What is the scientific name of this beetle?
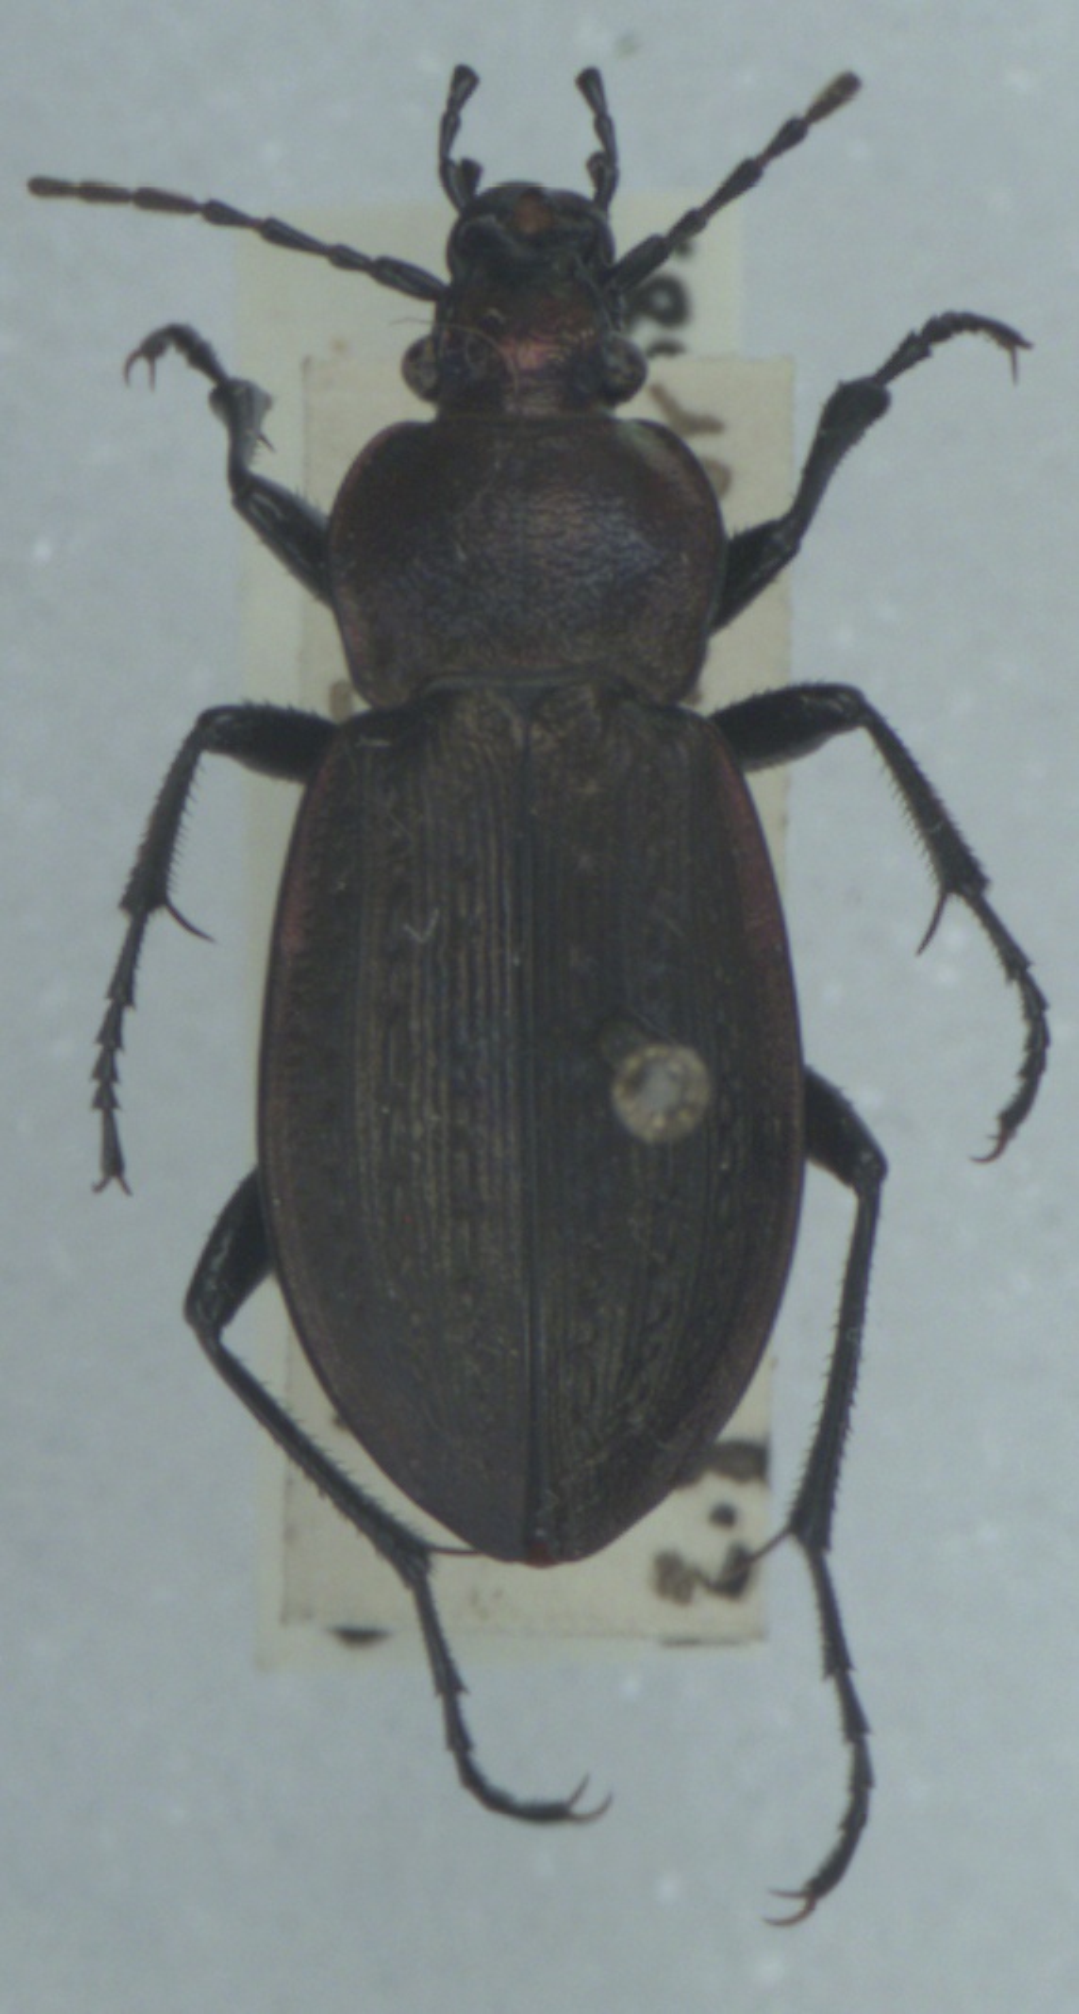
Carabus arvensis
